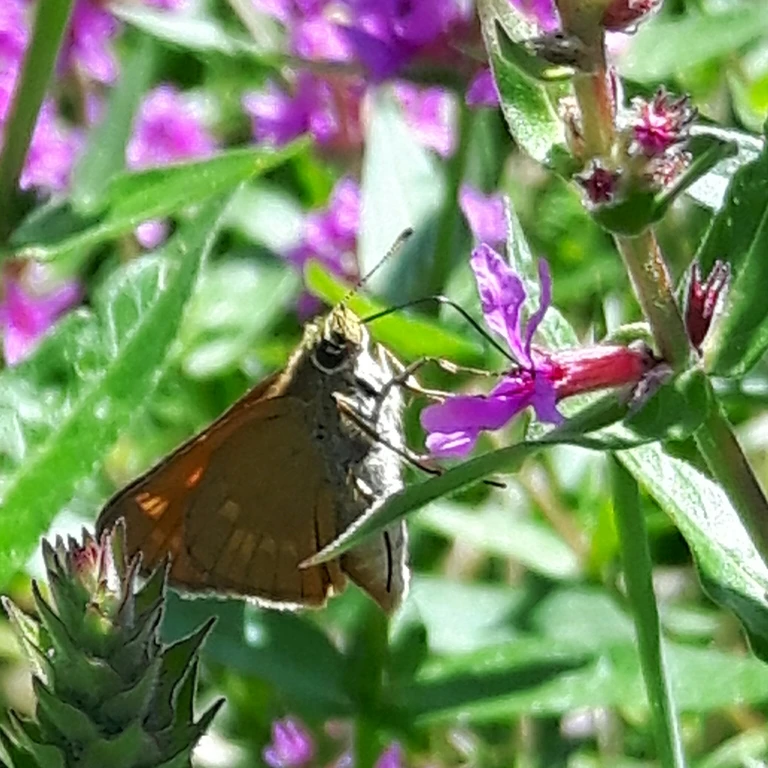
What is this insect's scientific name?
Ochlodes sylvanus (also Ochlodes venata)
